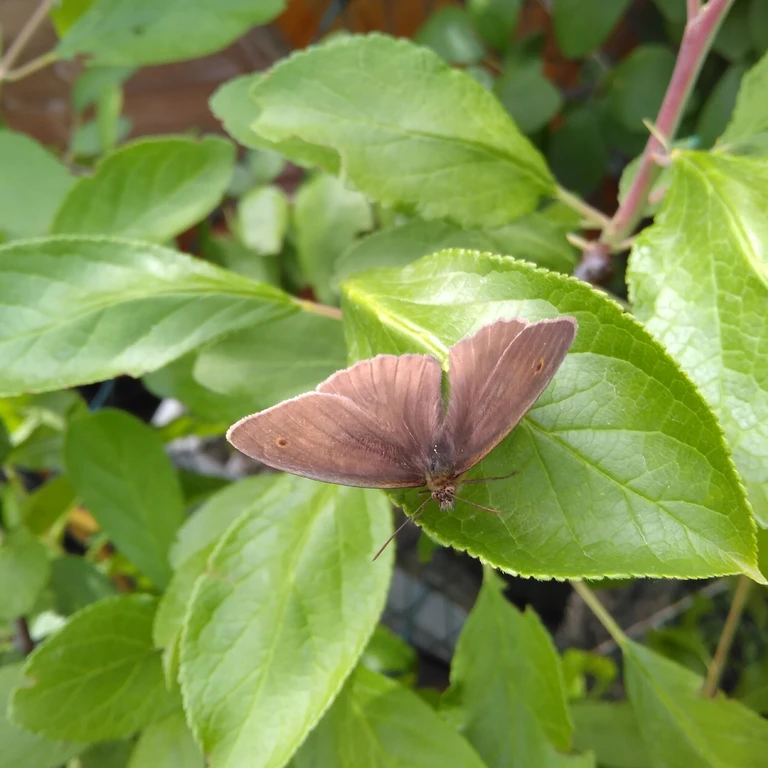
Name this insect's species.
Maniola jurtina
